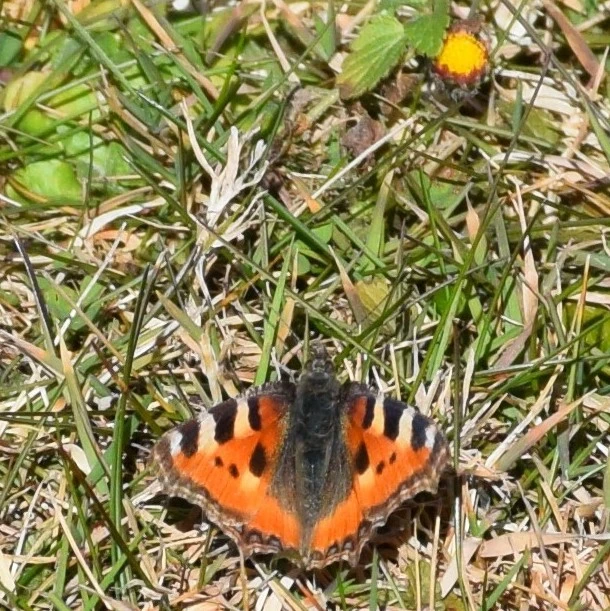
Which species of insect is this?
Aglais urticae
